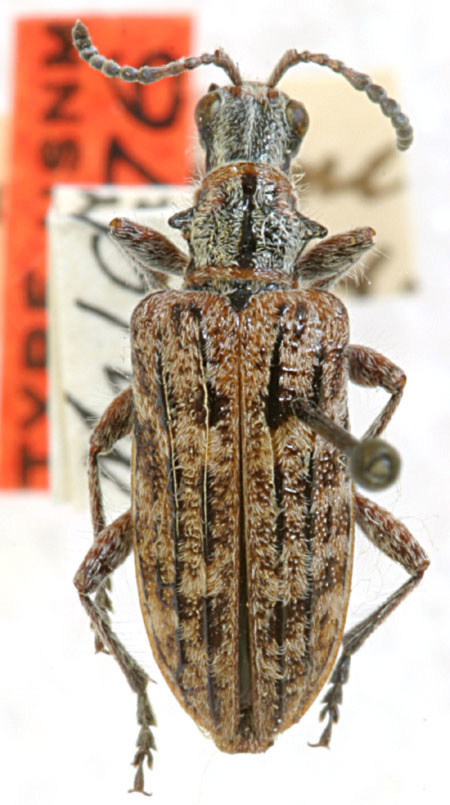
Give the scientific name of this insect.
Rhagium parvicorne (also Rhagium inquisitor)
